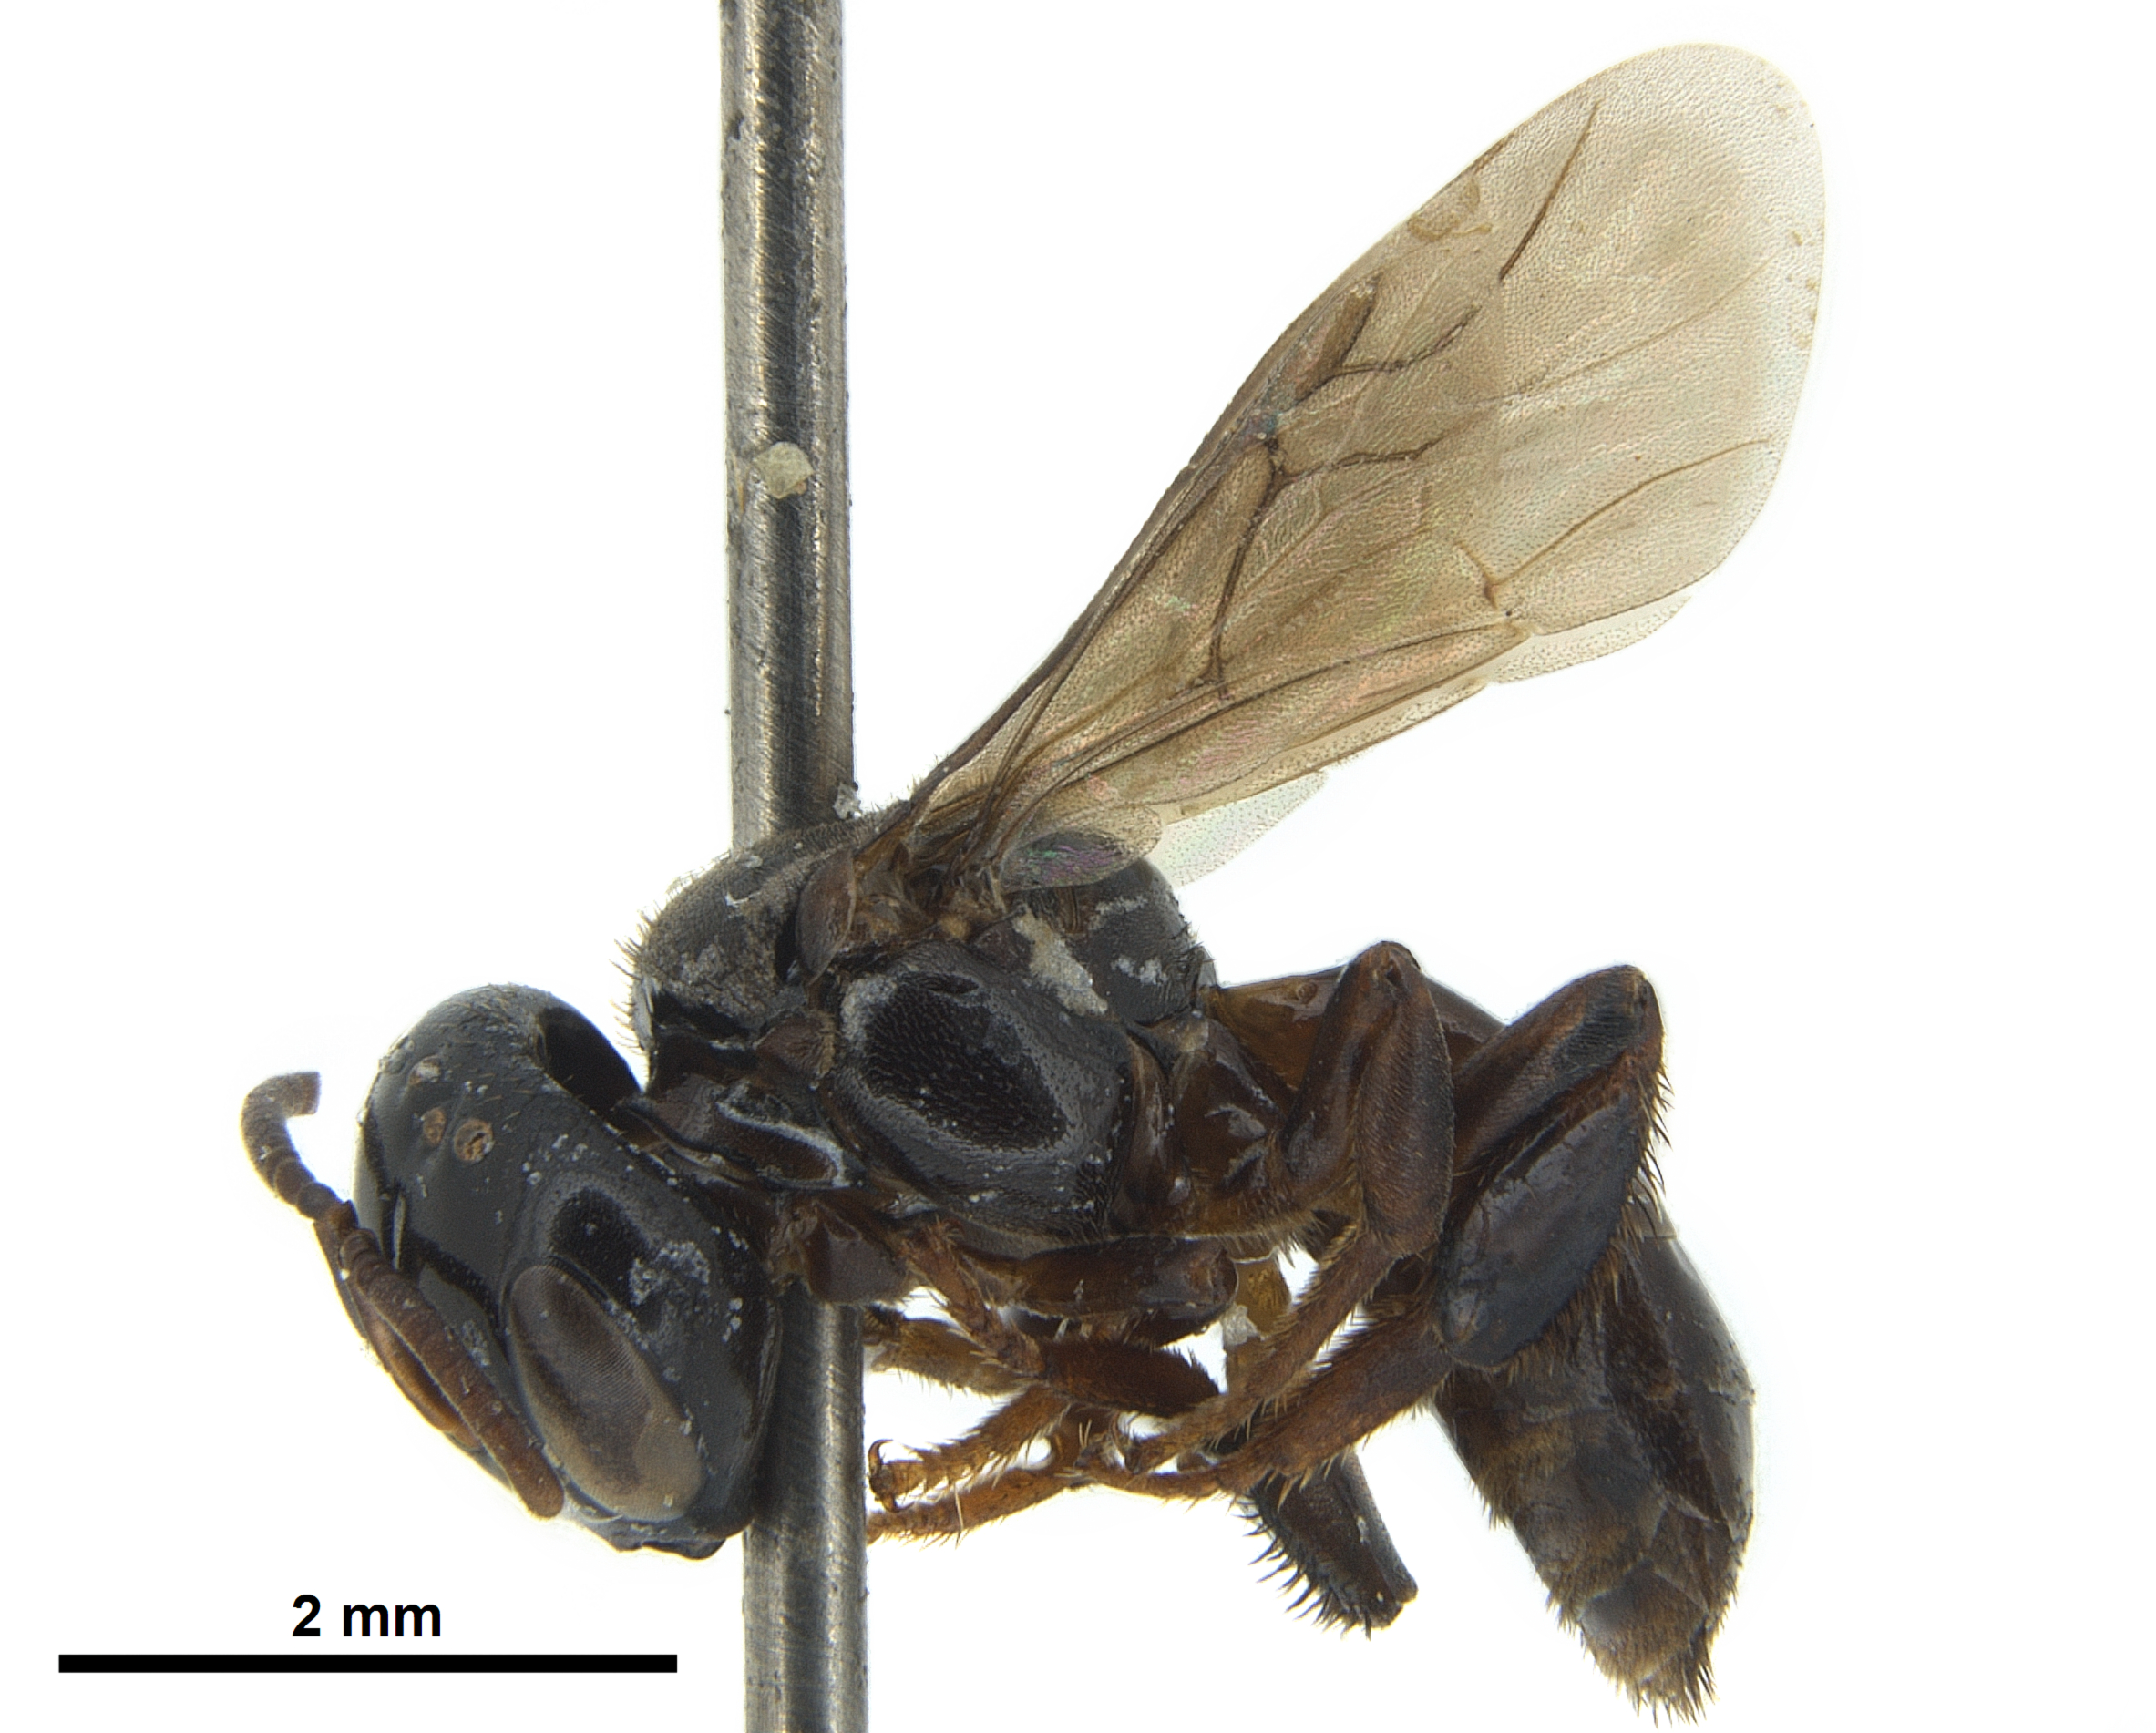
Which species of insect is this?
Lestrimelitta niitkib
